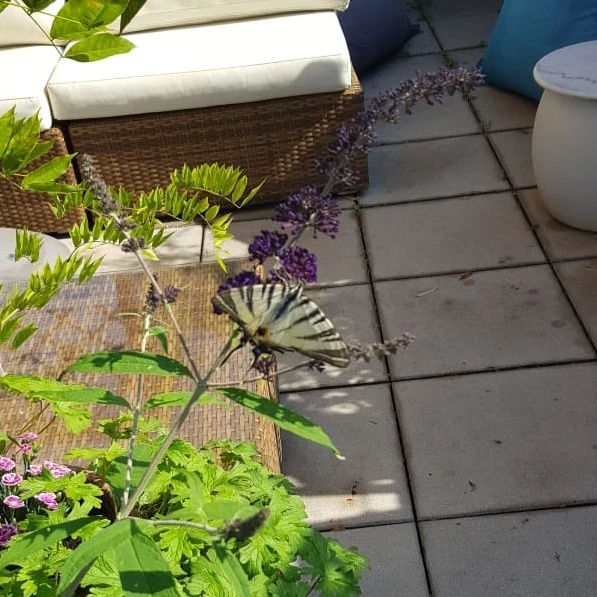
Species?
Iphiclides podalirius
